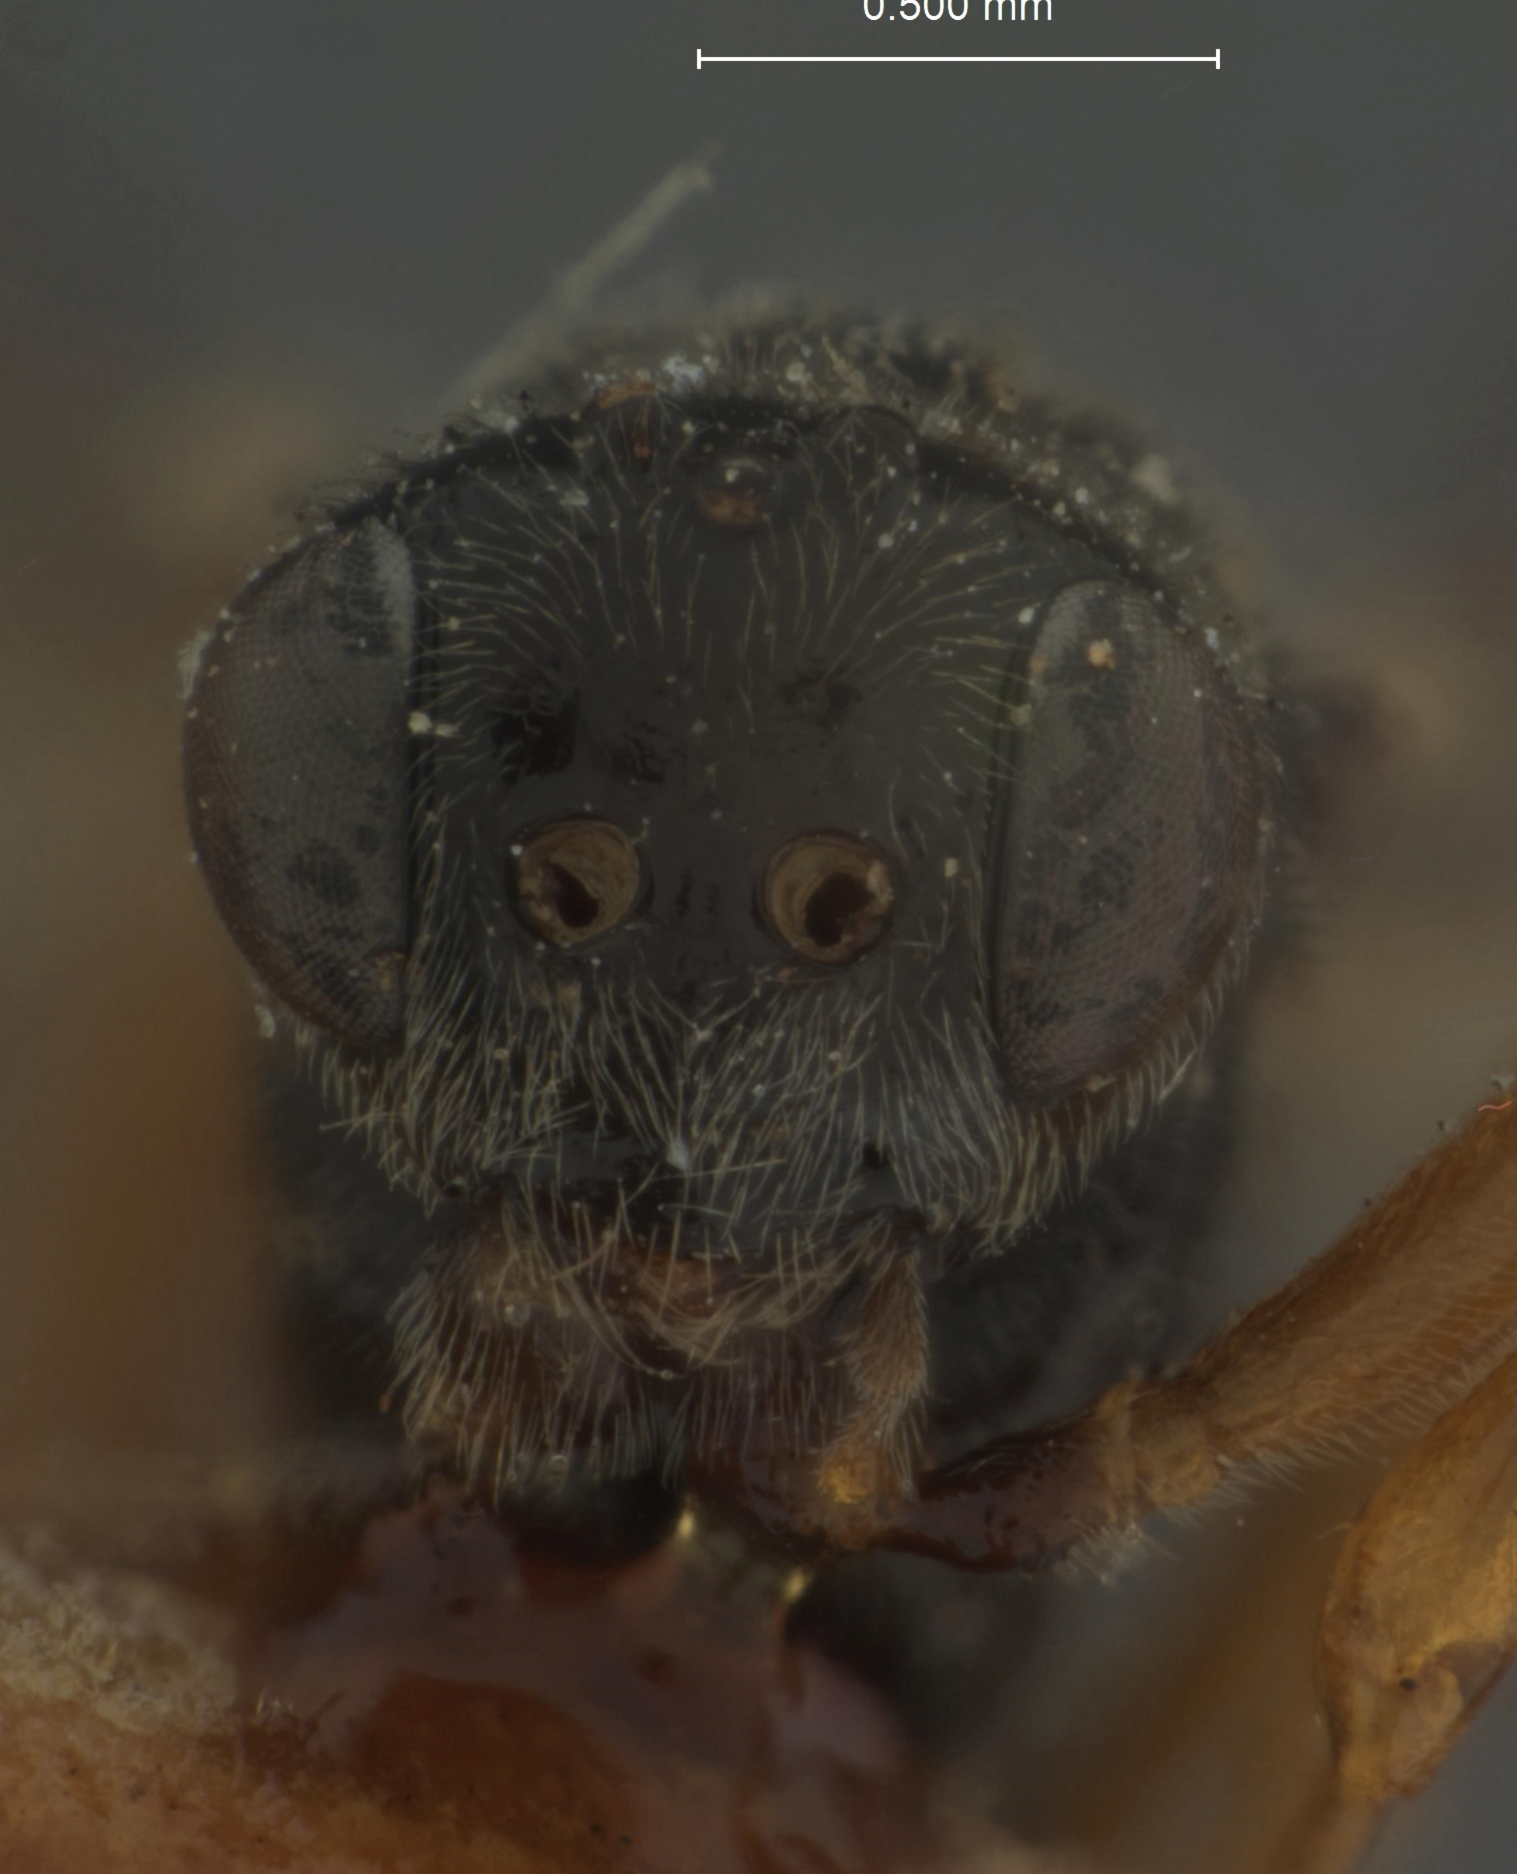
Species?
Hemiteles bicornutus
